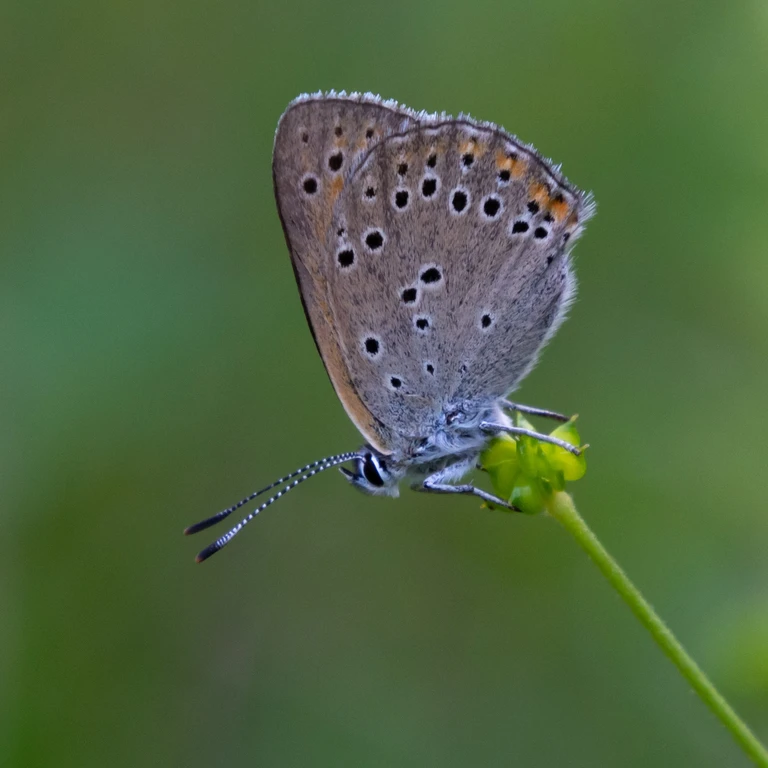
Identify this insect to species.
Lycaena hippothoe (also Palaeochrysophanus hippothoe)
